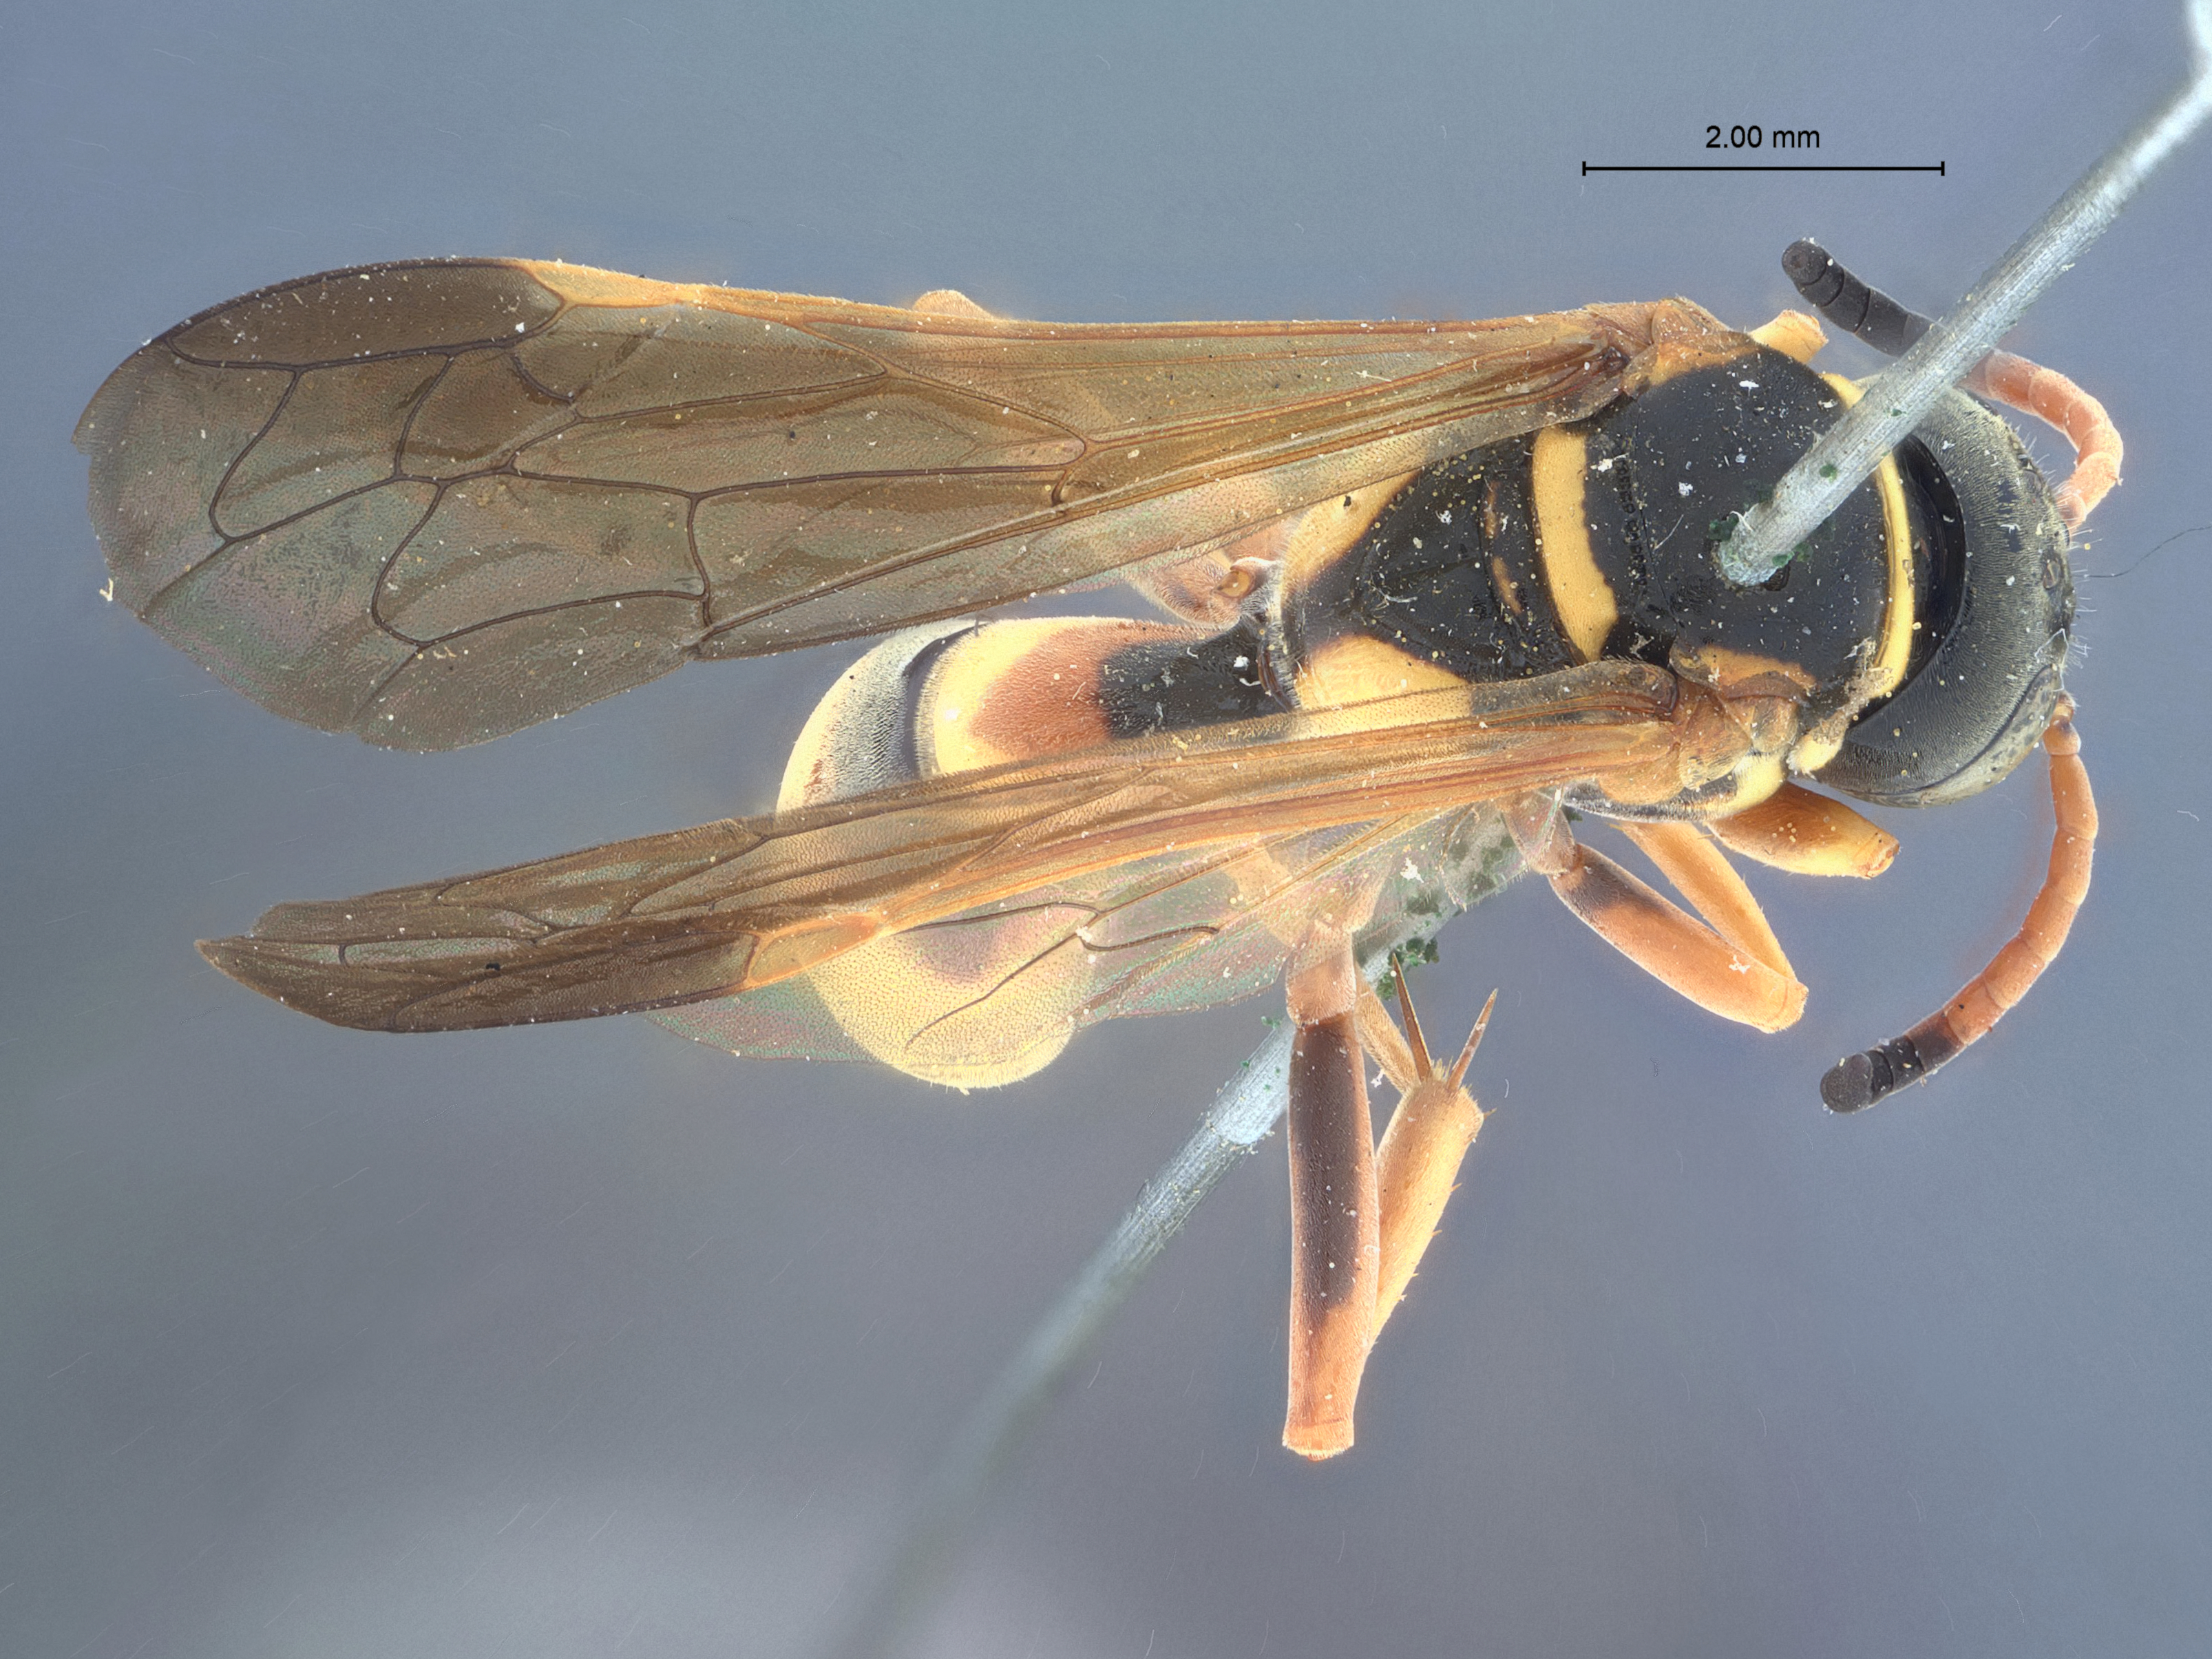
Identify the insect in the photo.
Gorytes venustiformis
